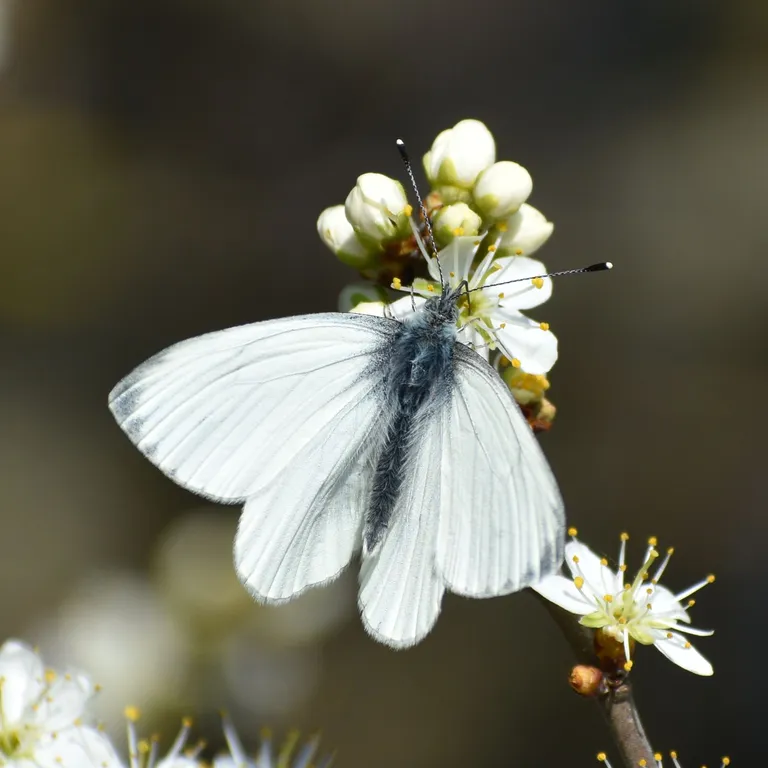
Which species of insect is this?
Pieris napi
